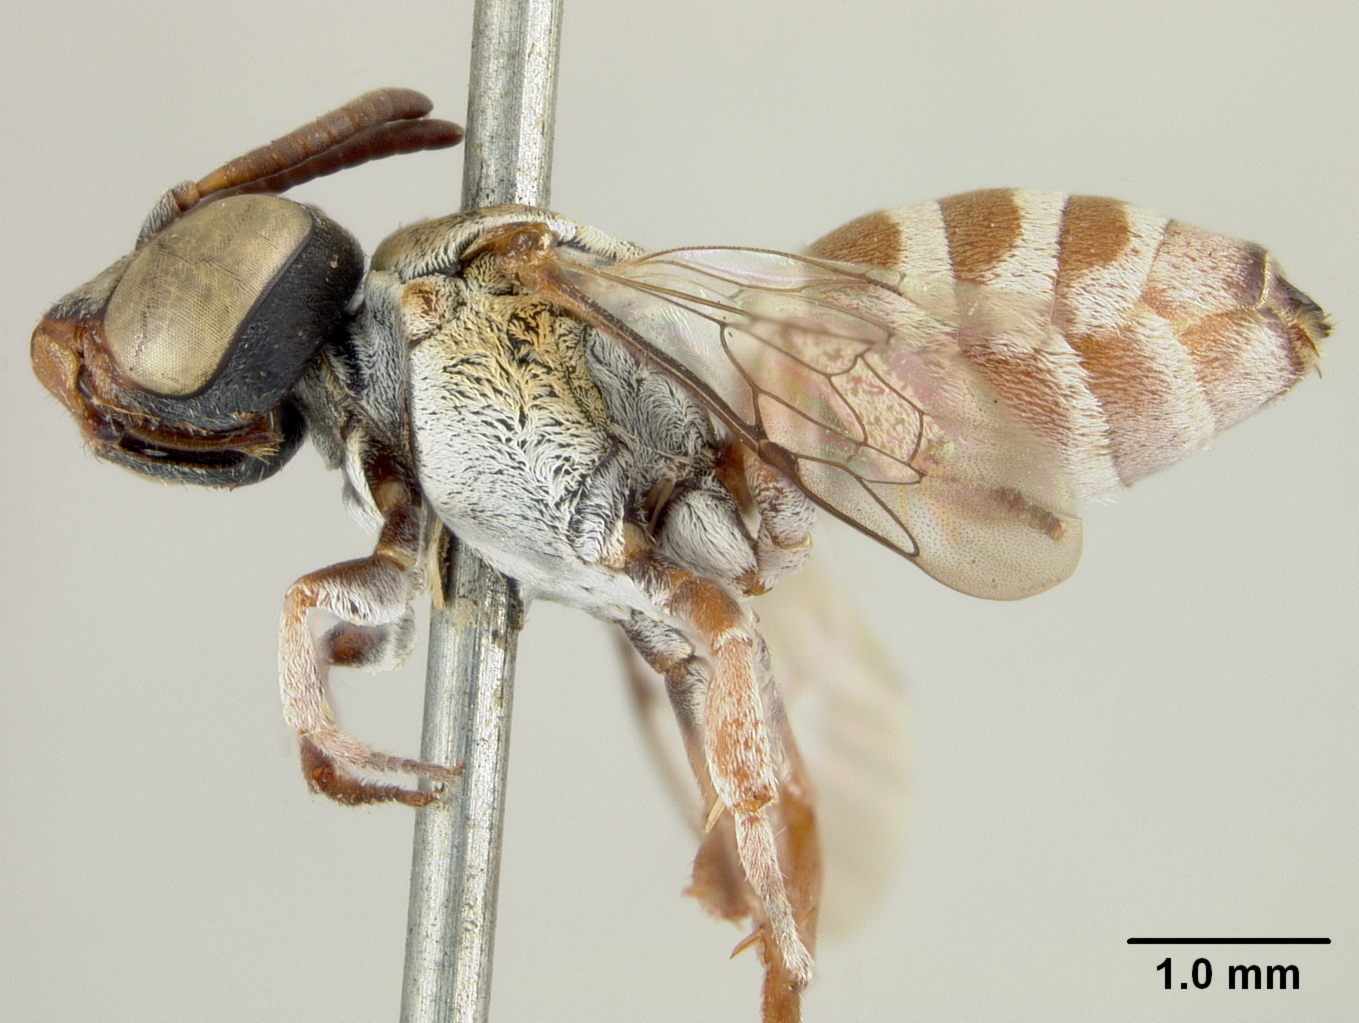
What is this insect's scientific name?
Townsendiella pulchra
